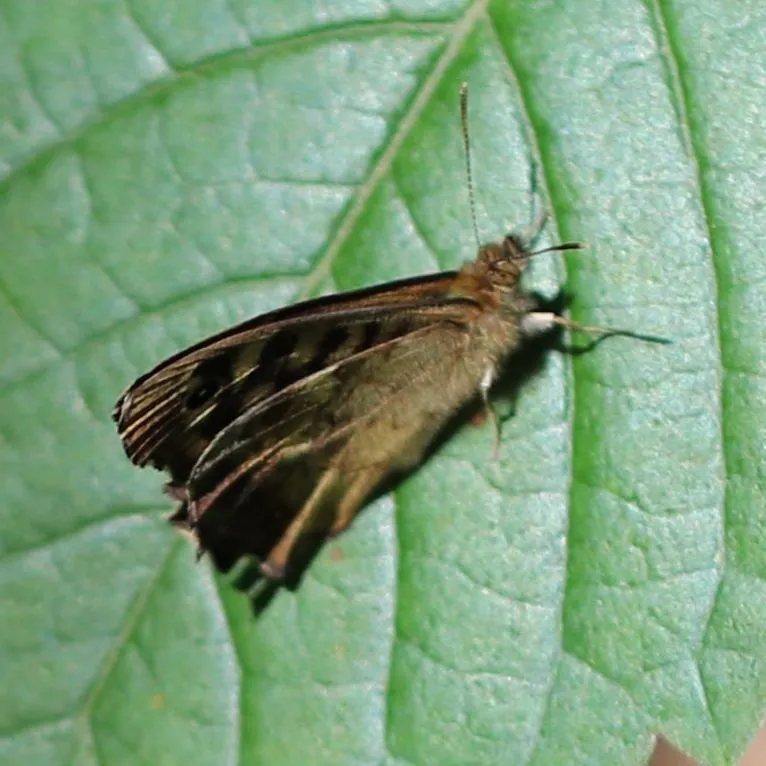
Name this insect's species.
Pararge aegeria
